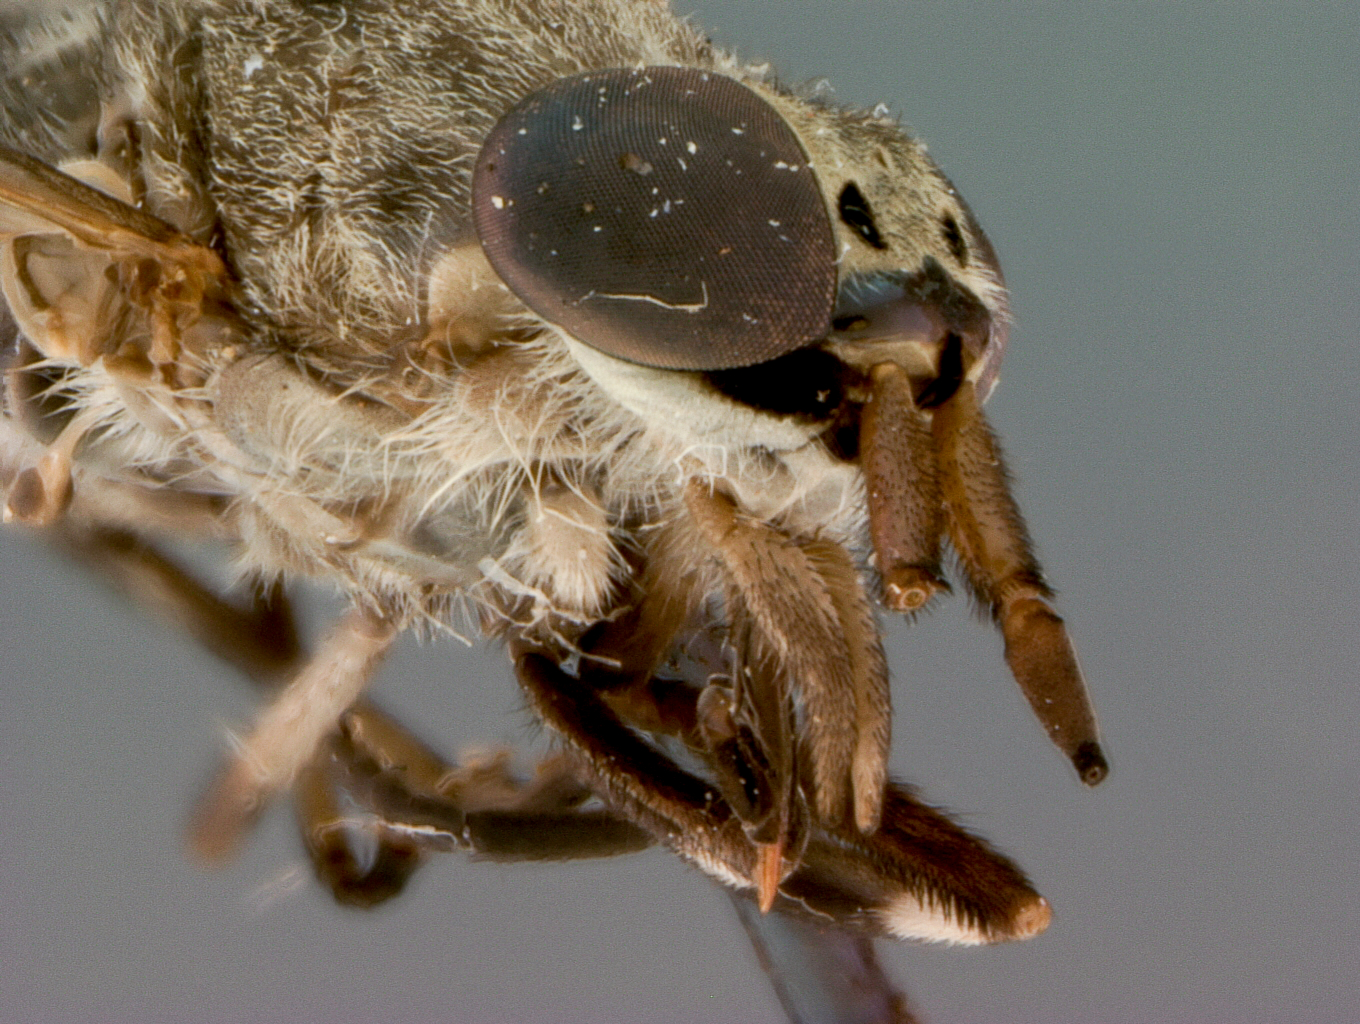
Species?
Chrysozona lineola
